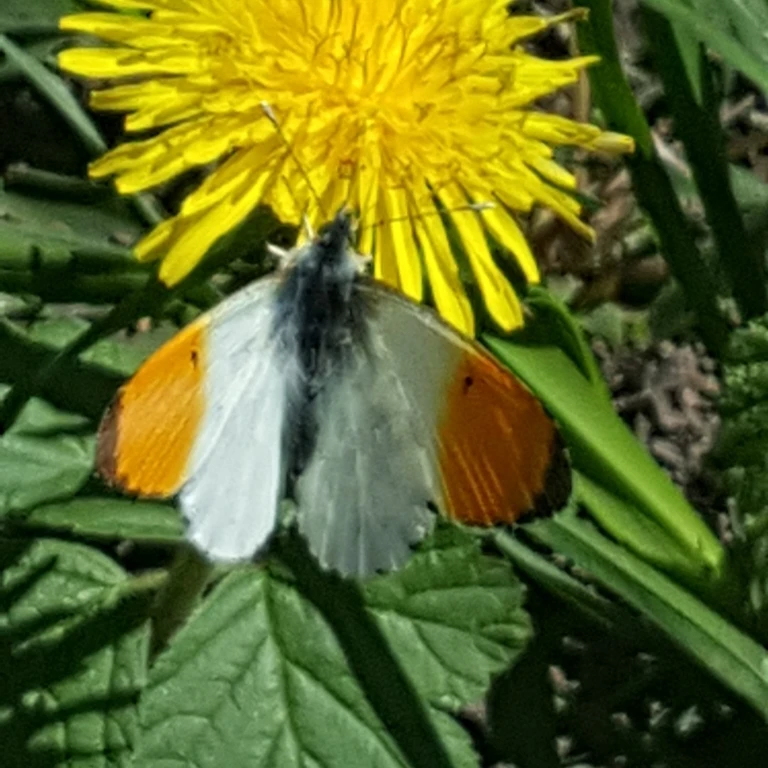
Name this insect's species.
Anthocharis cardamines
